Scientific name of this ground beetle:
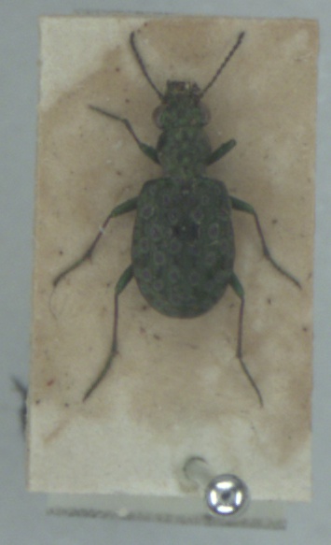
Elaphrus riparius
